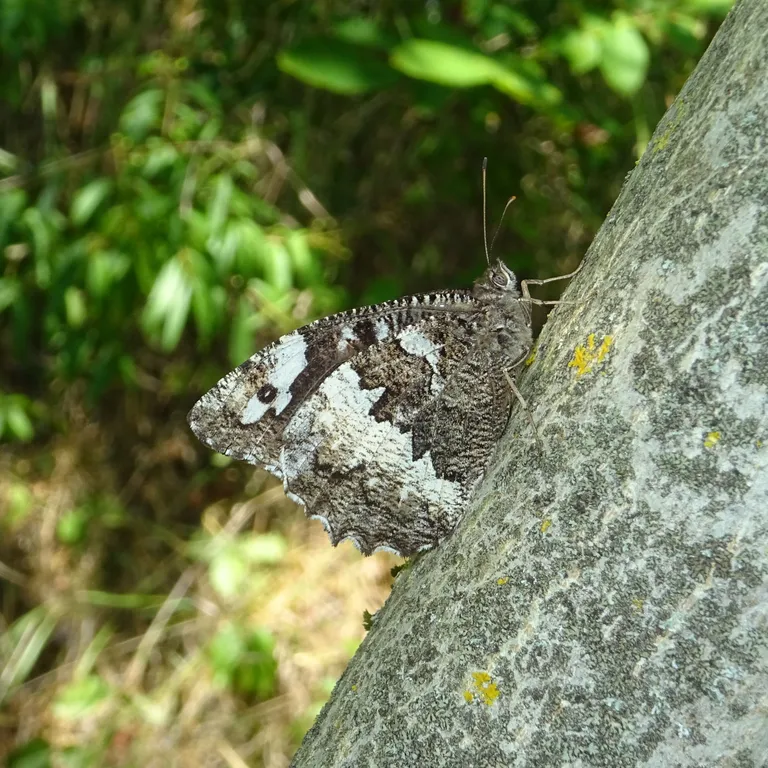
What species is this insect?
Brintesia circe
